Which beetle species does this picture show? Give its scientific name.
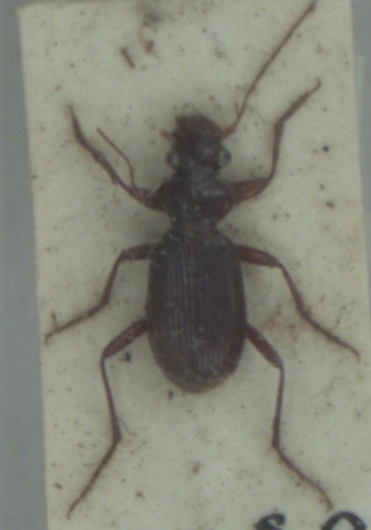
Leistus ferrugineus
